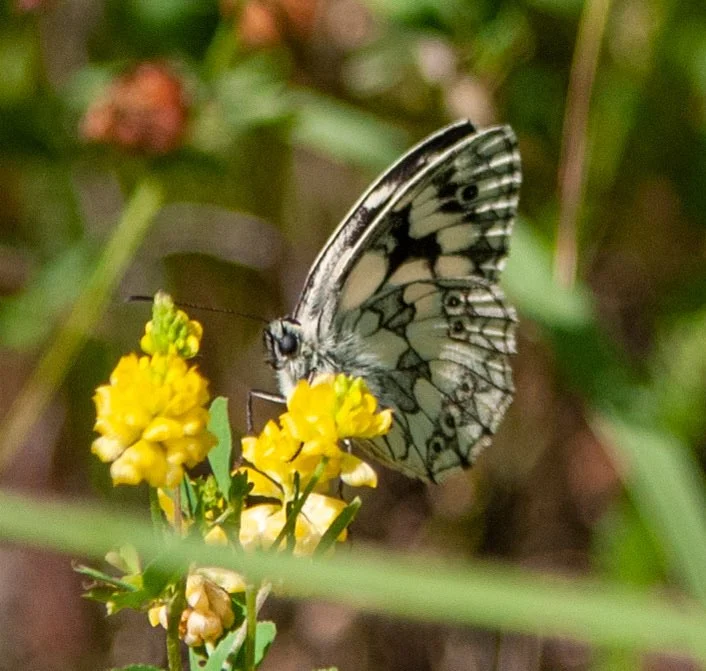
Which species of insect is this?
Melanargia galathea
